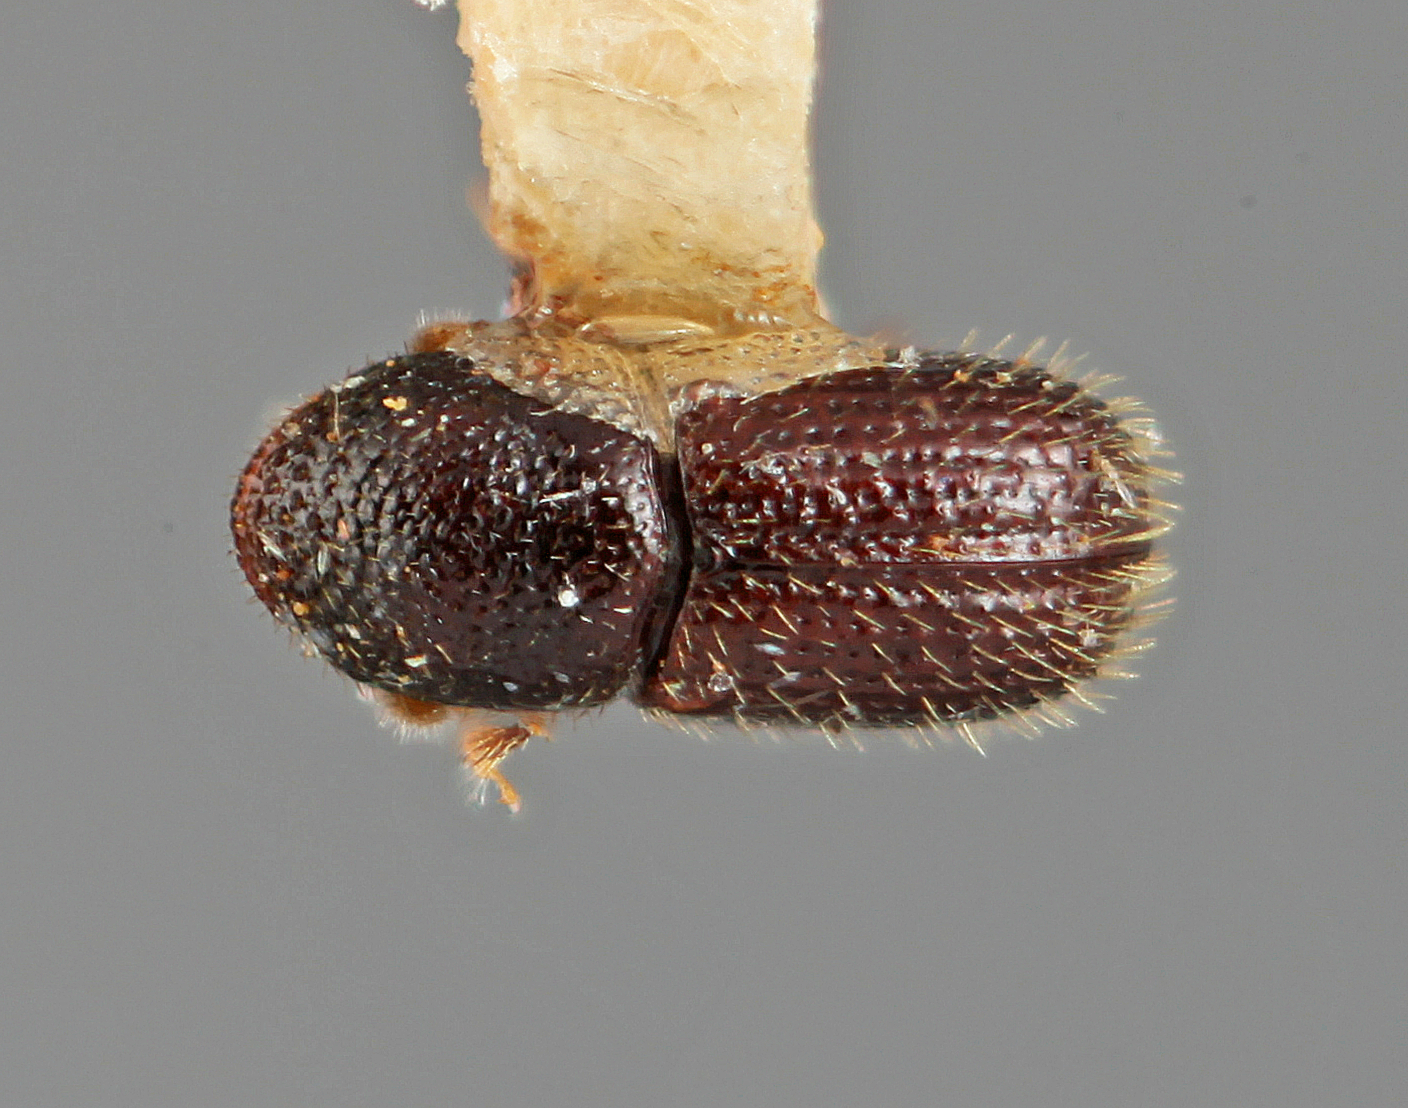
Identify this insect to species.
Cryphalomorphus basilaris
